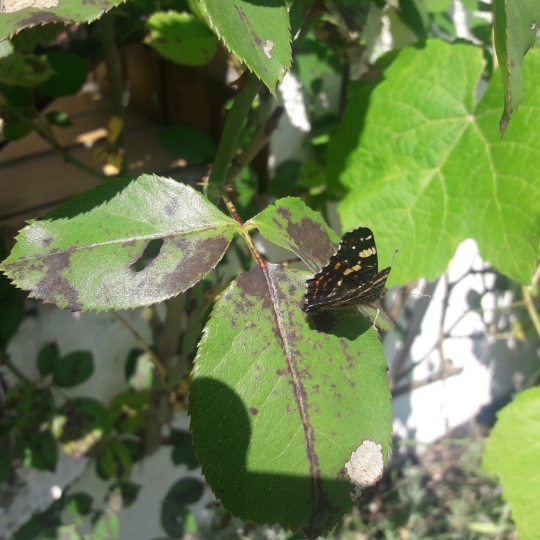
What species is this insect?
Araschnia levana
